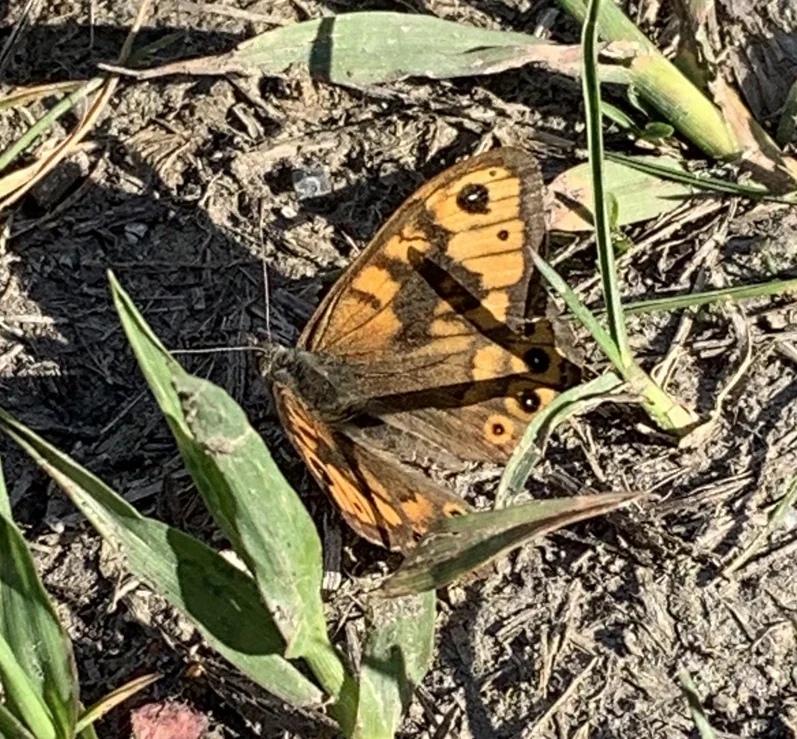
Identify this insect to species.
Lasiommata megera (also Pararge megera)
